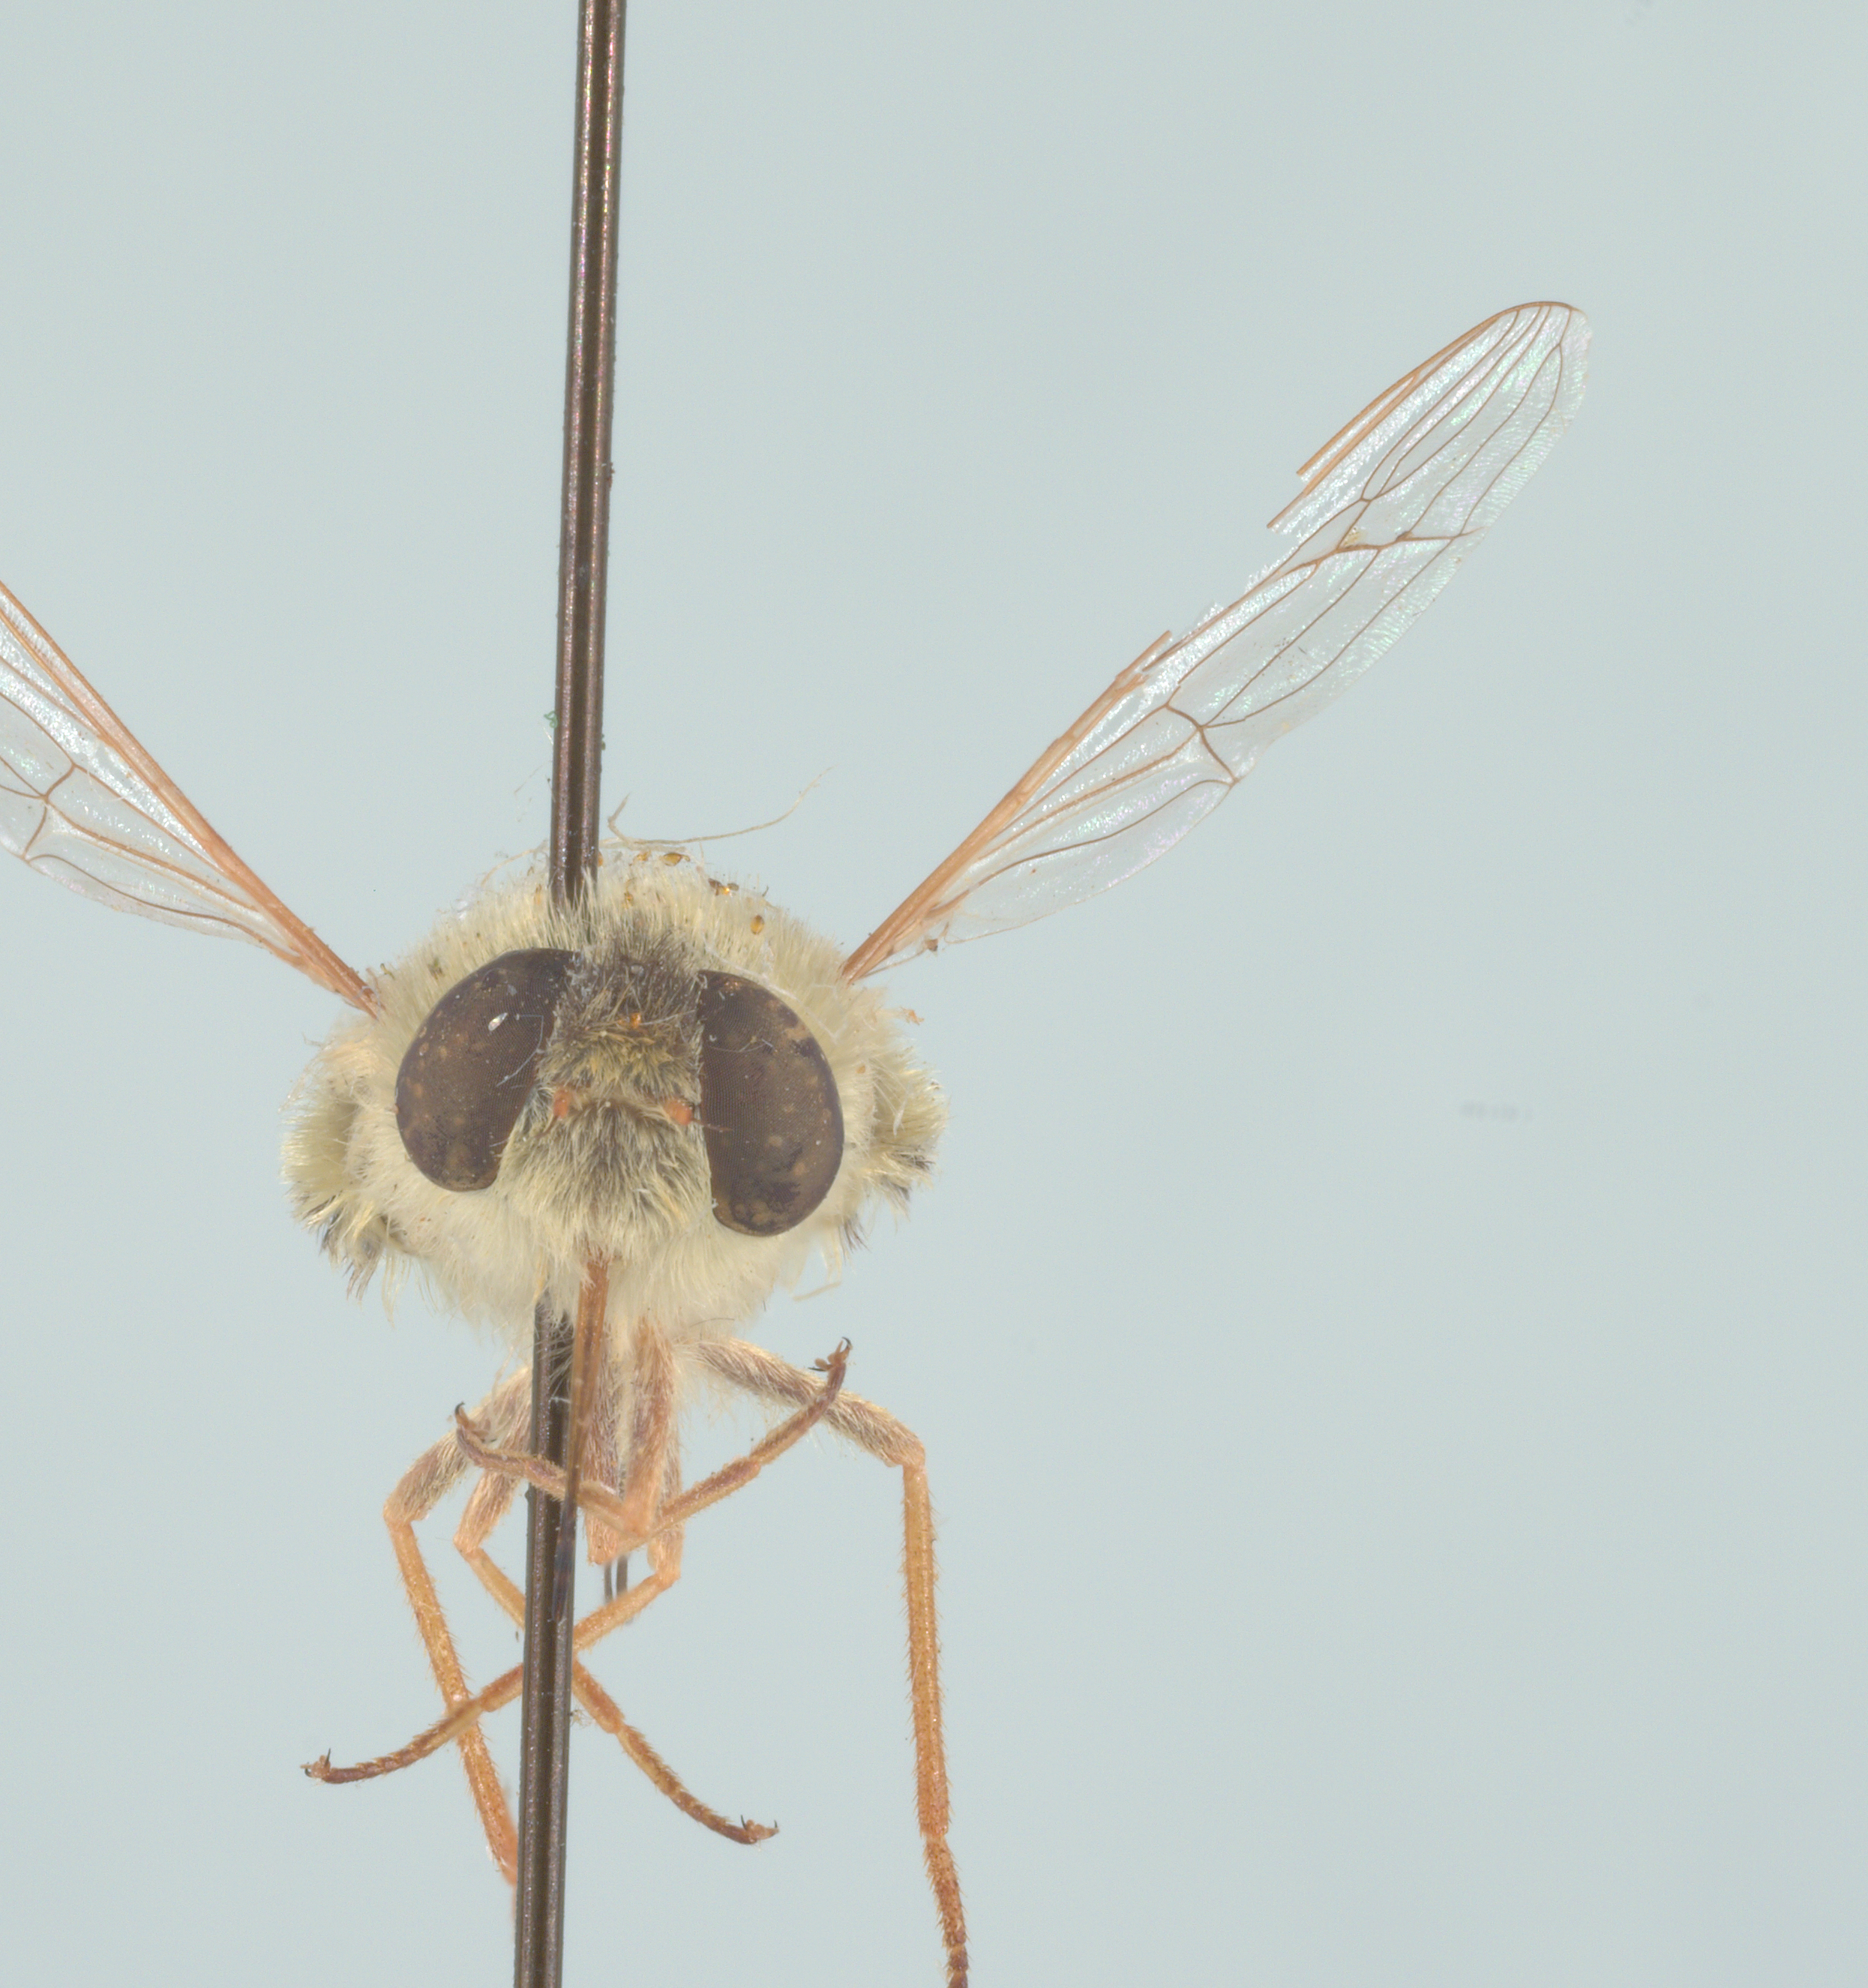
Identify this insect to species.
Neorhynchocephalus sackenii
